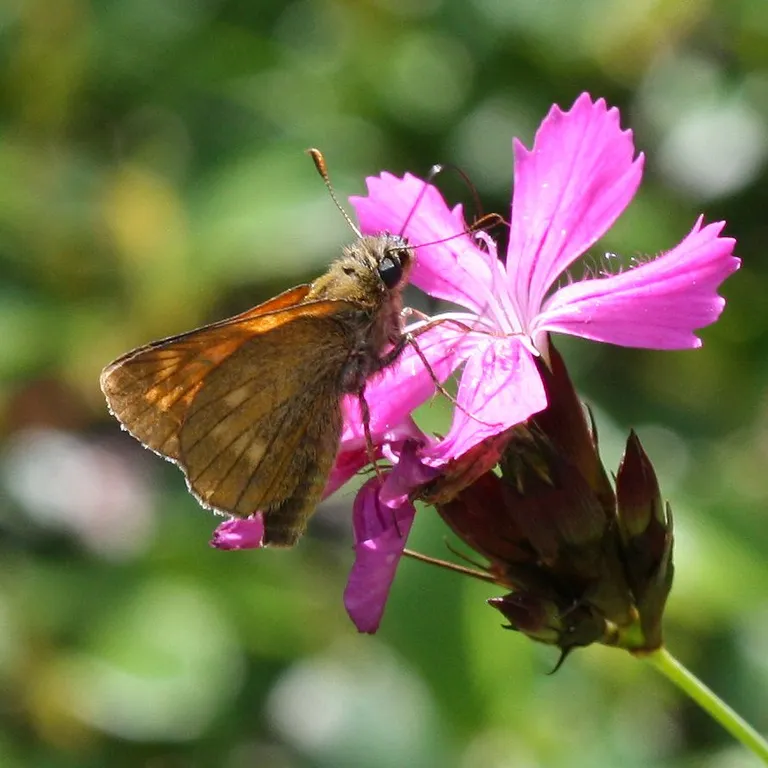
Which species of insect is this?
Ochlodes sylvanus (also Ochlodes venata)
